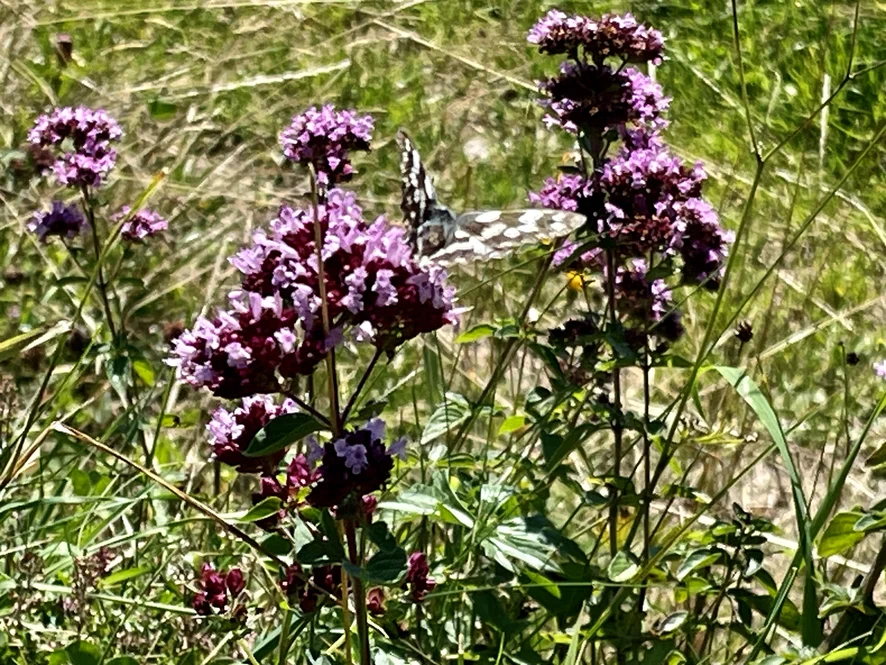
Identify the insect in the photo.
Melanargia galathea
